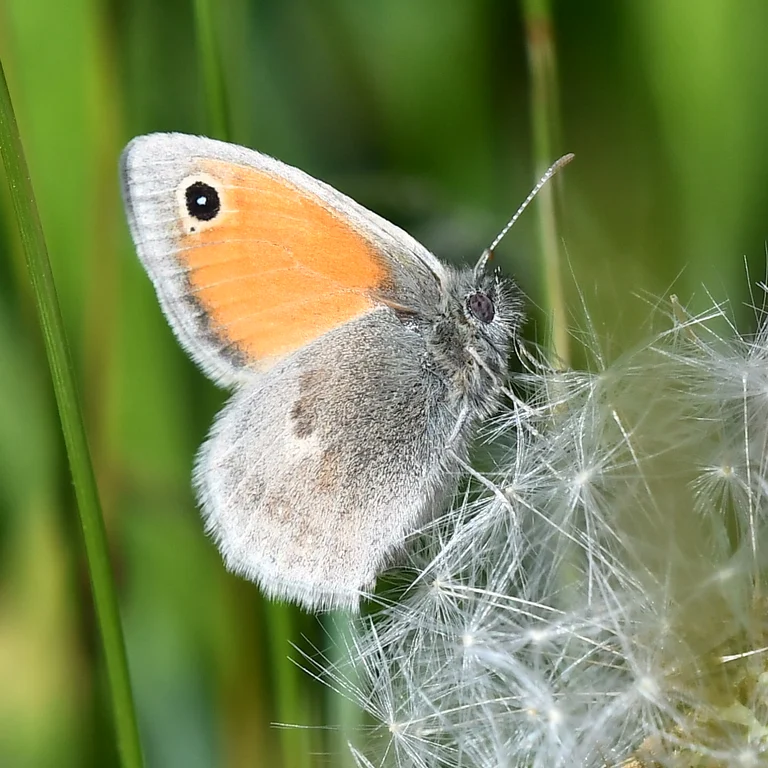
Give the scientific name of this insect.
Coenonympha pamphilus
